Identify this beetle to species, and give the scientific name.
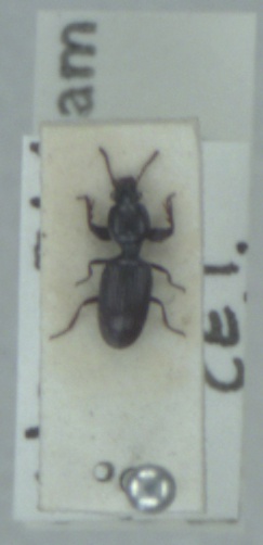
Dyschirius impunctipennis
